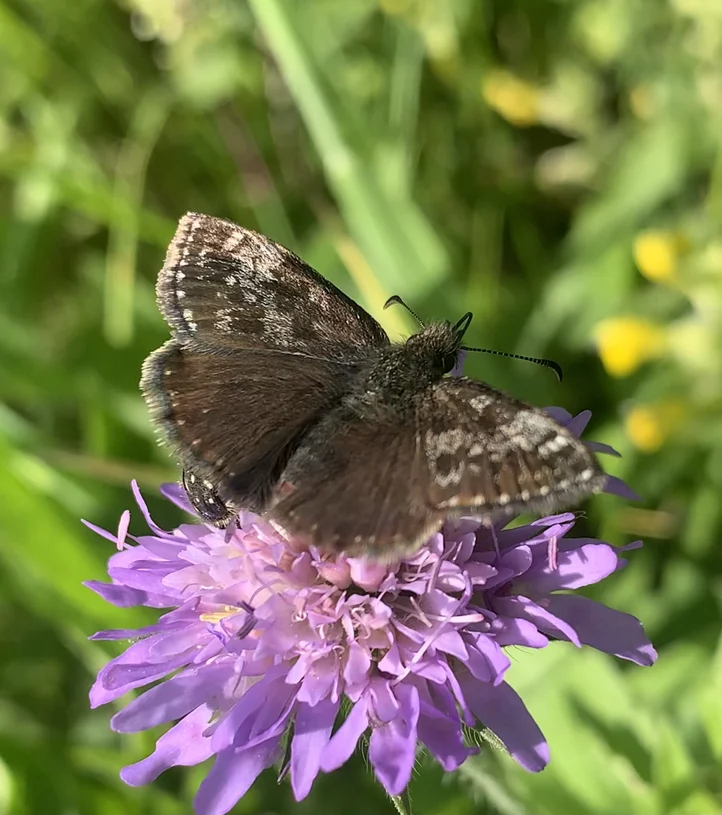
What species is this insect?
Erynnis tages
